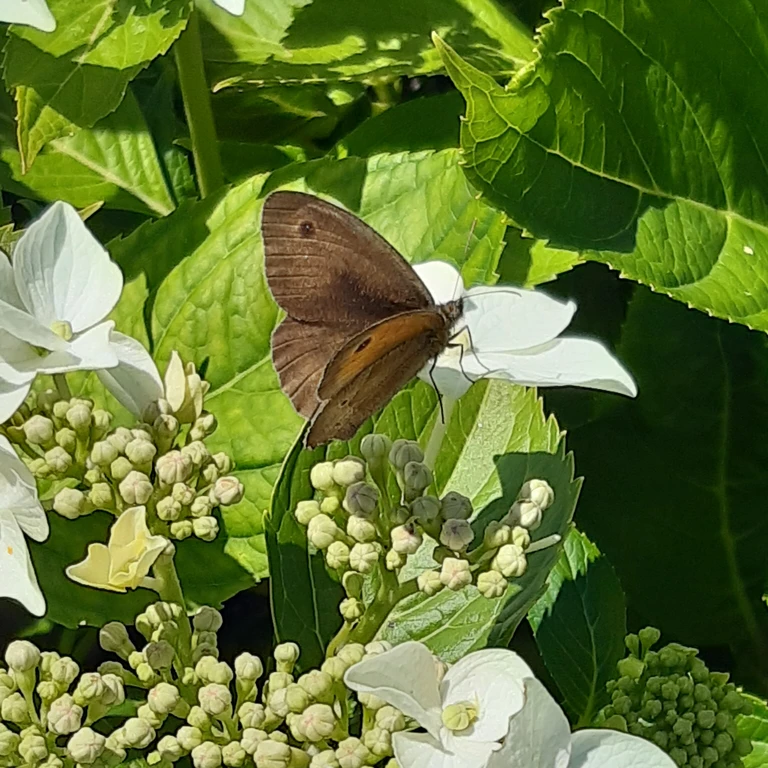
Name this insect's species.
Maniola jurtina
